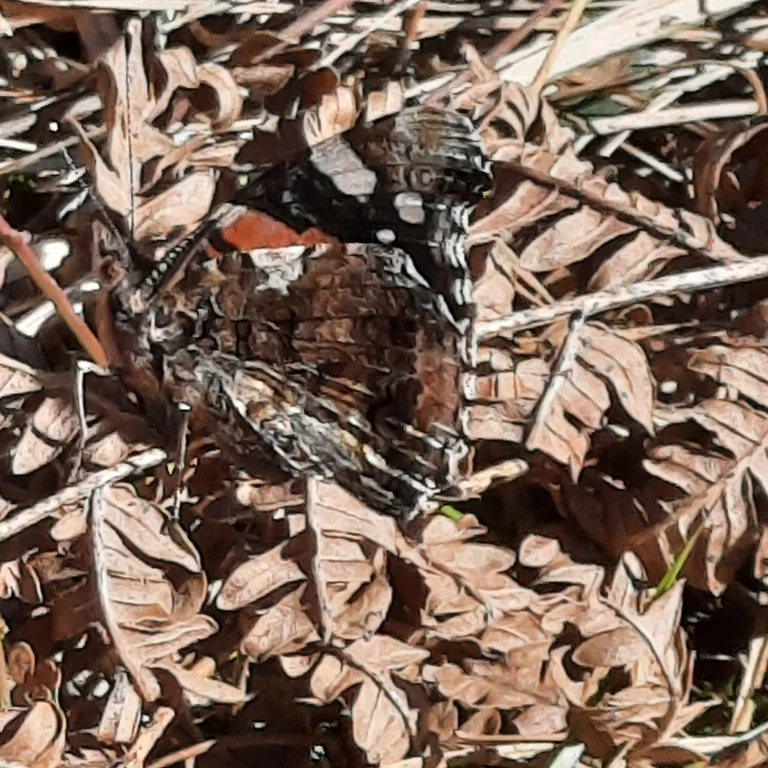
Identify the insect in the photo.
Vanessa atalanta
